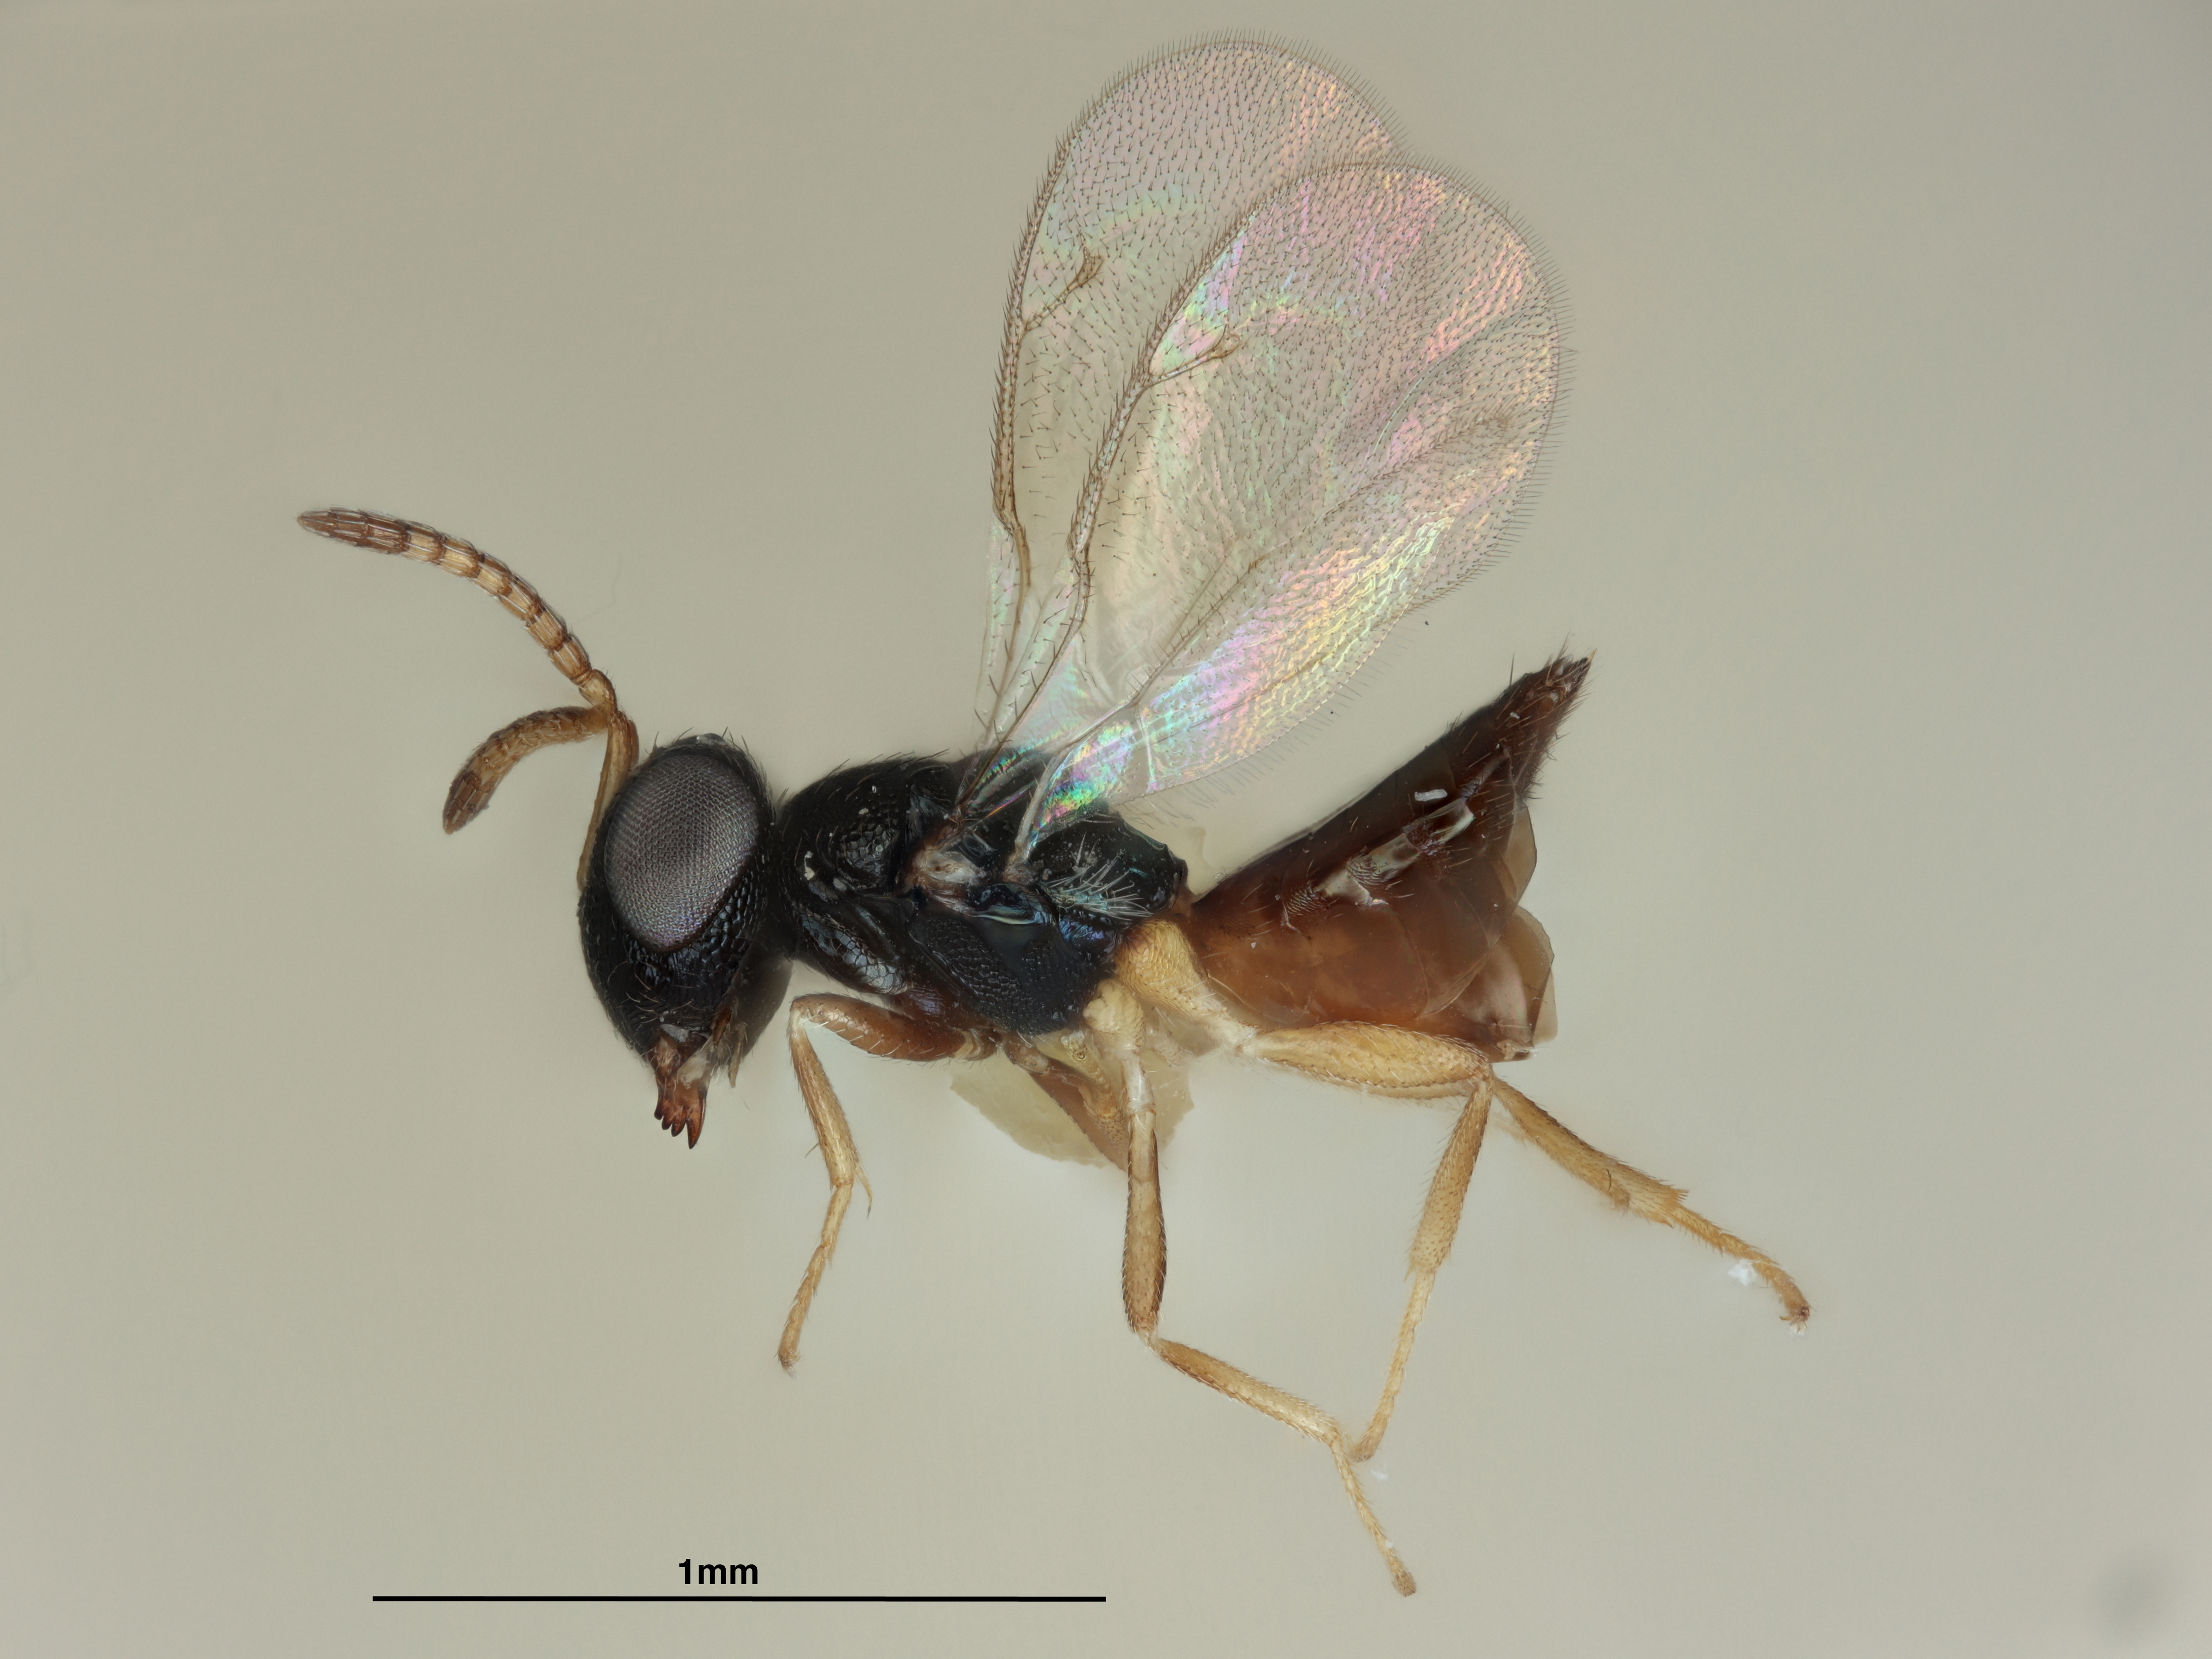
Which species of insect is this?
Apsilocera breviscapus
